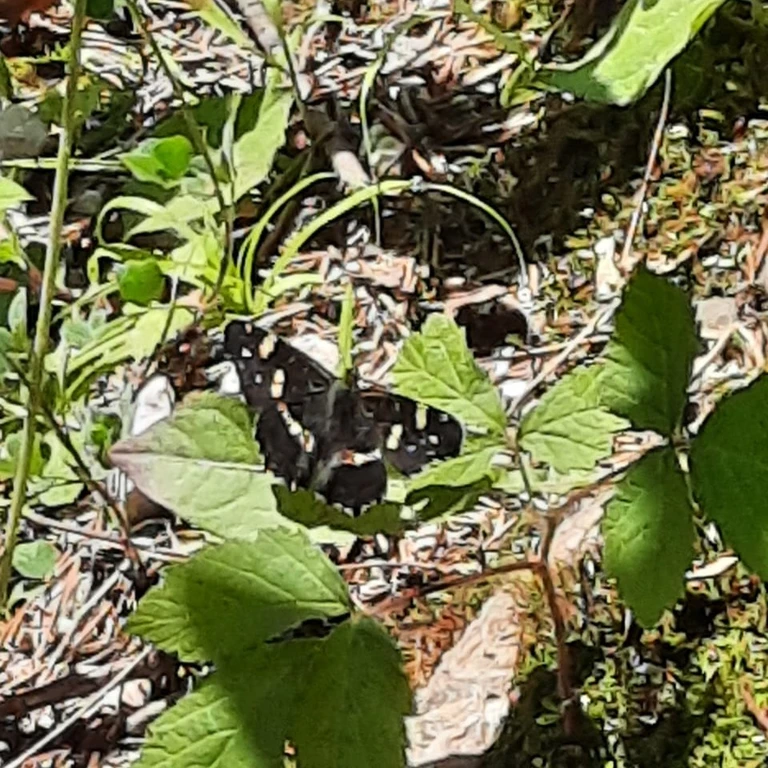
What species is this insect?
Araschnia levana
